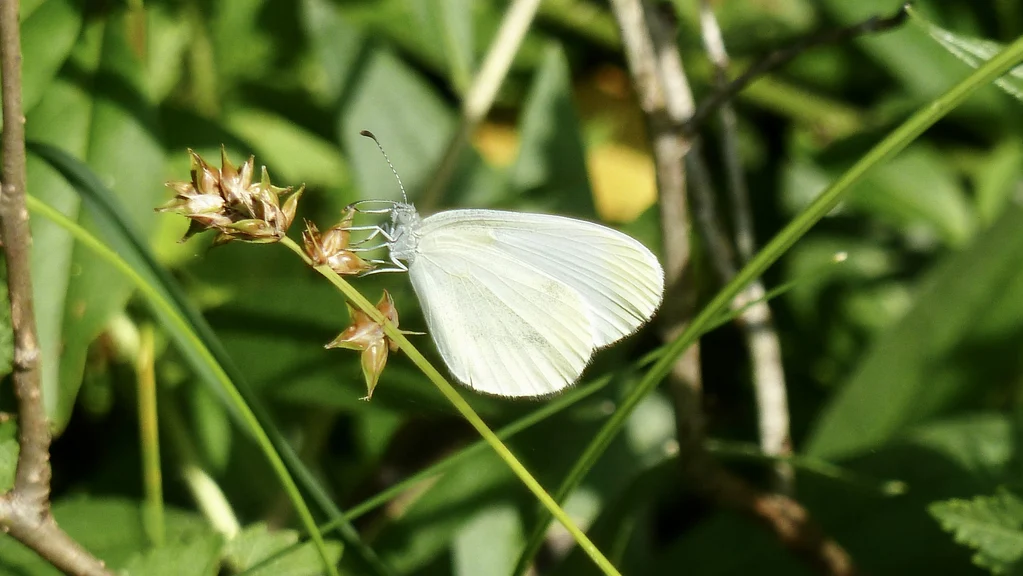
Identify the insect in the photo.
Leptidea sinapis/juvernica
